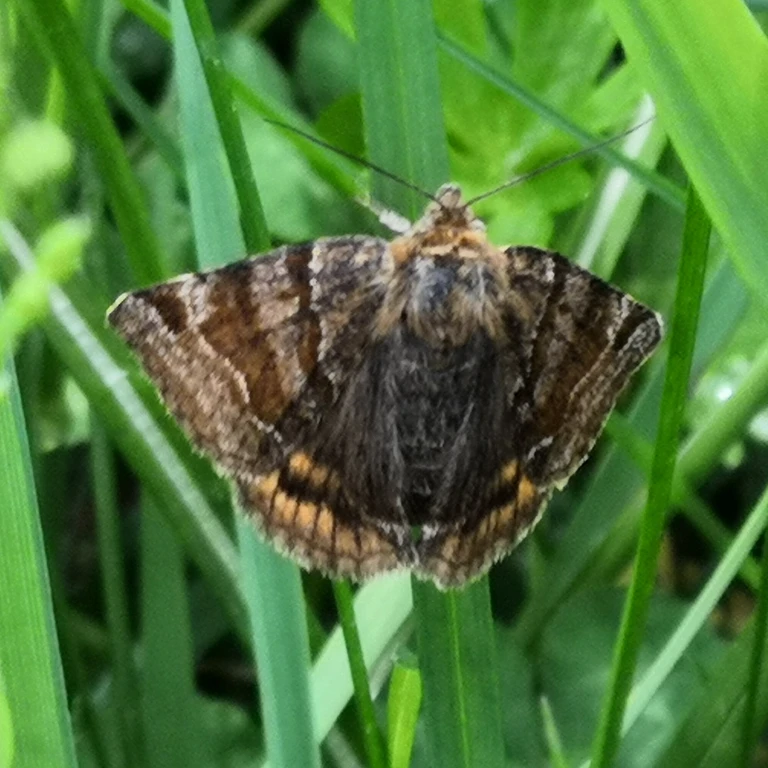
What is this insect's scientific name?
Euclidia glyphica
